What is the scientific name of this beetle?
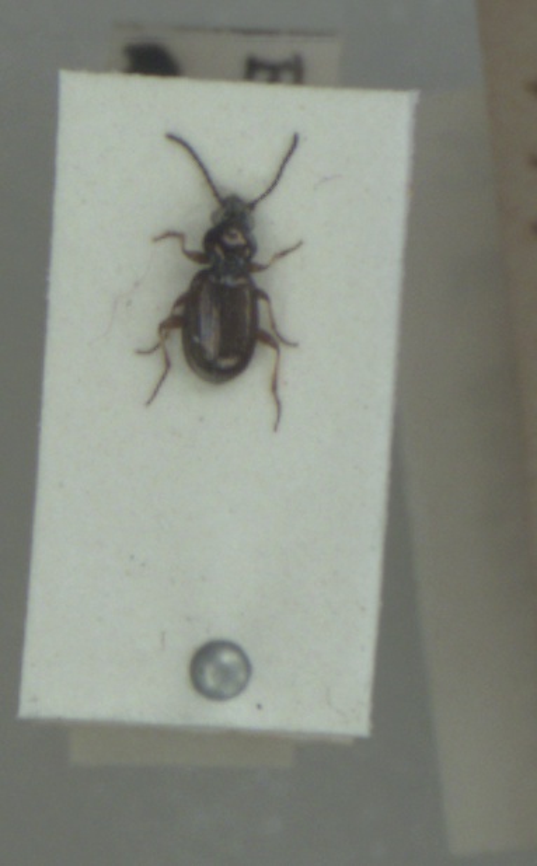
Bembidion lampros
